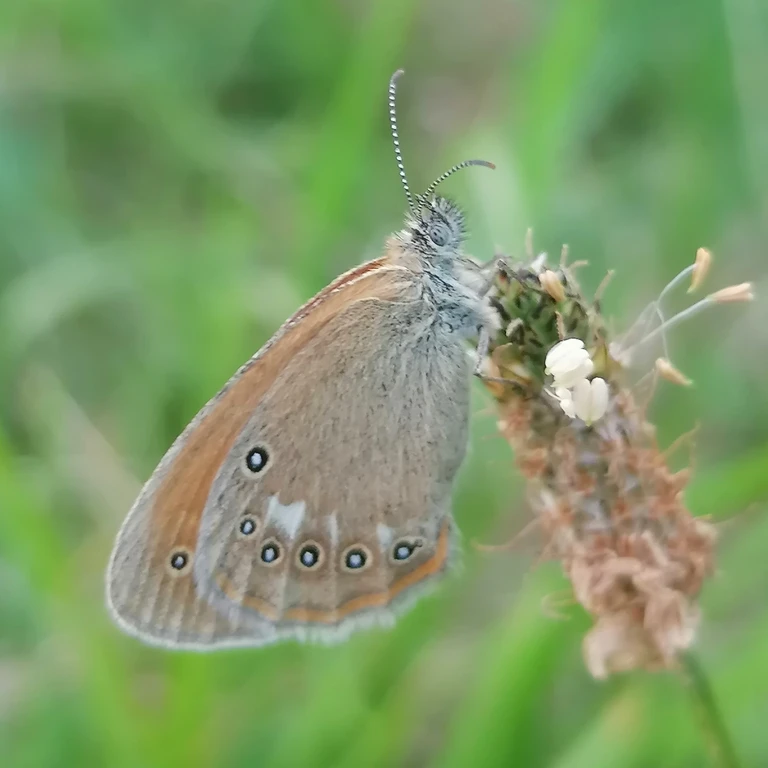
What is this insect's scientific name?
Coenonympha glycerion (also Coenonympha iphis)
